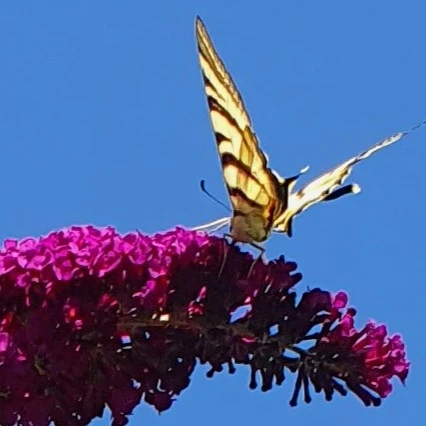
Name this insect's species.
Iphiclides podalirius
